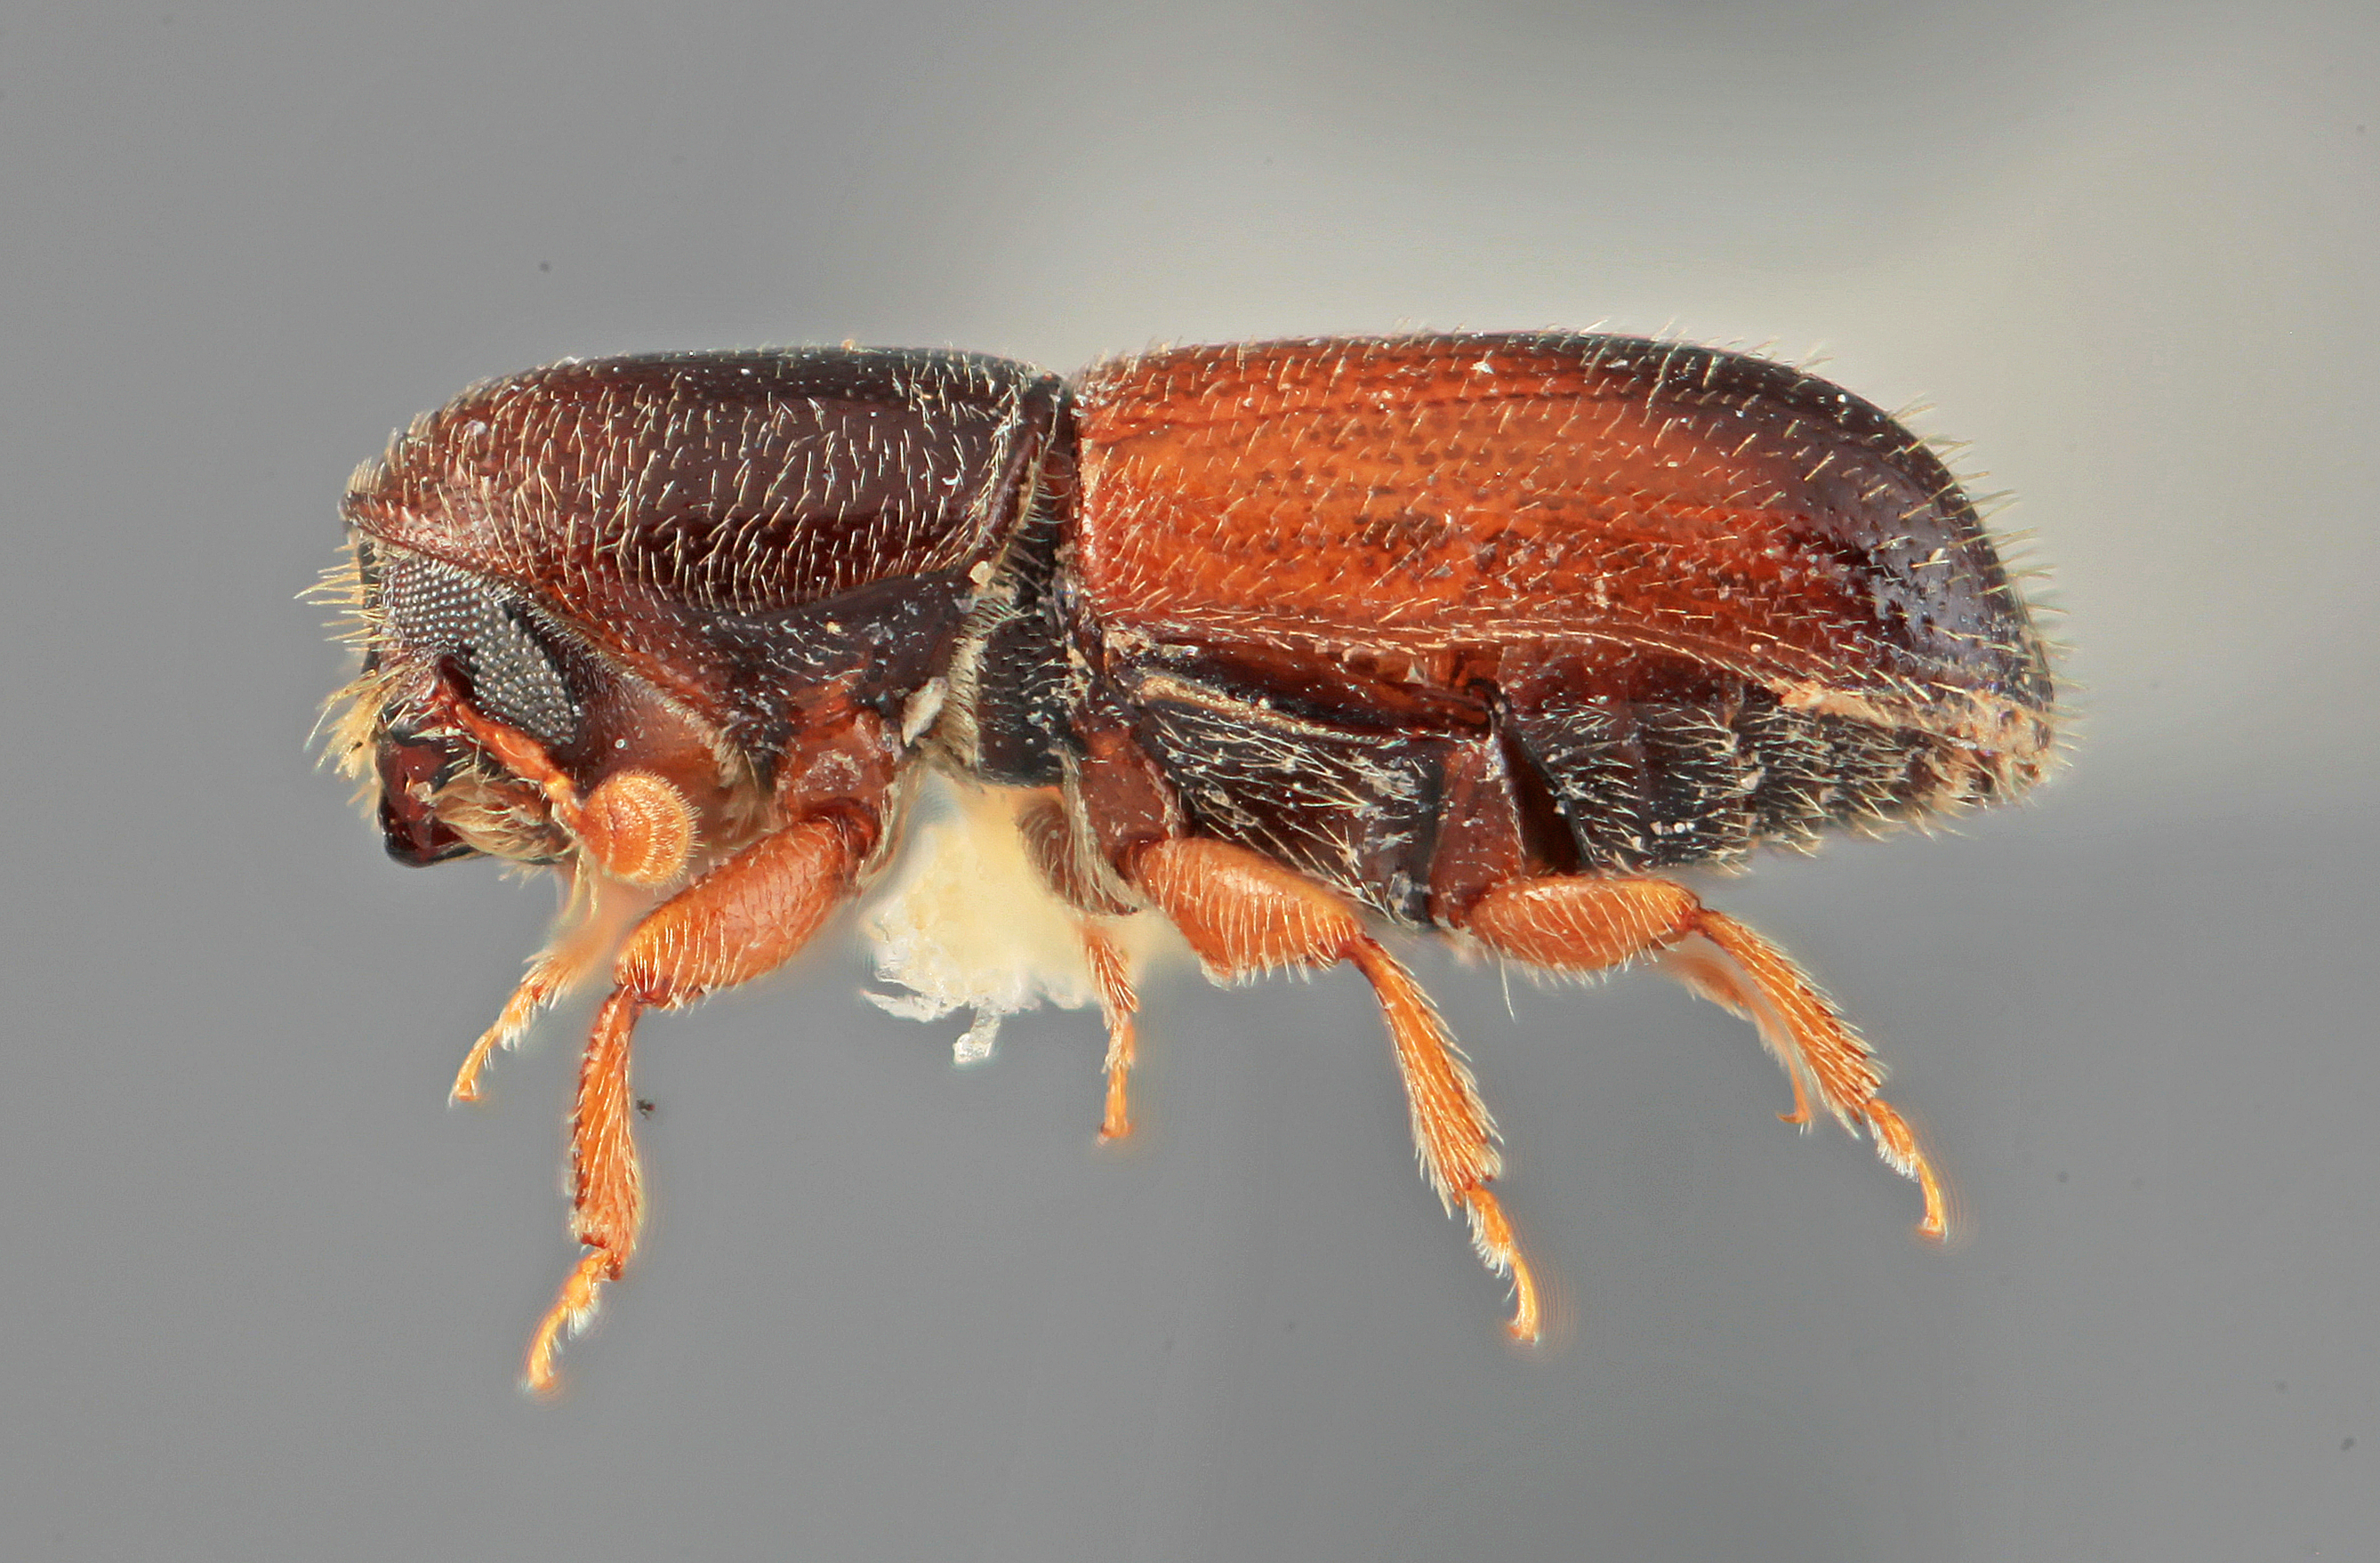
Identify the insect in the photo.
Araptus excavatus
